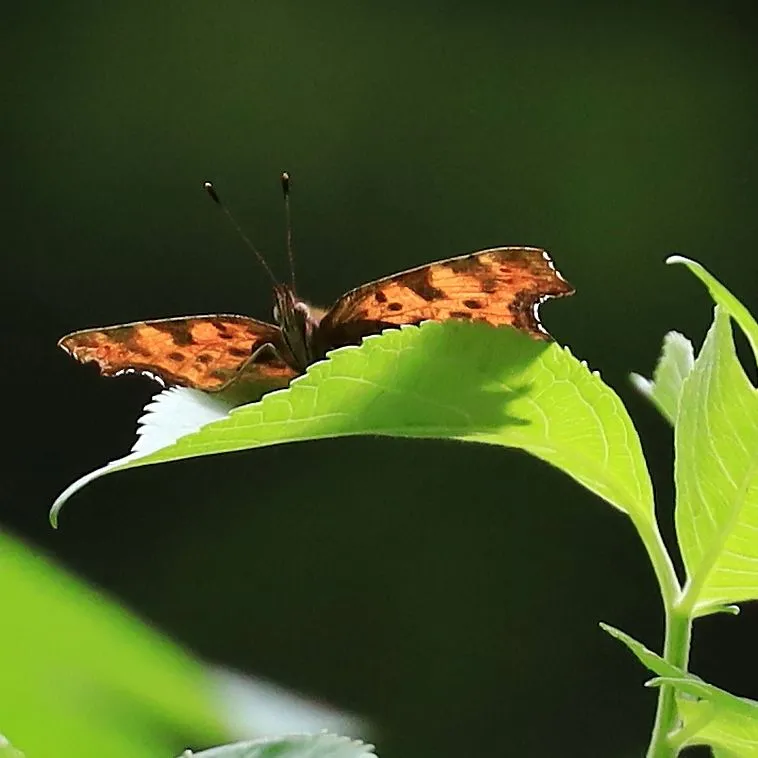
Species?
Polygonia c-album
